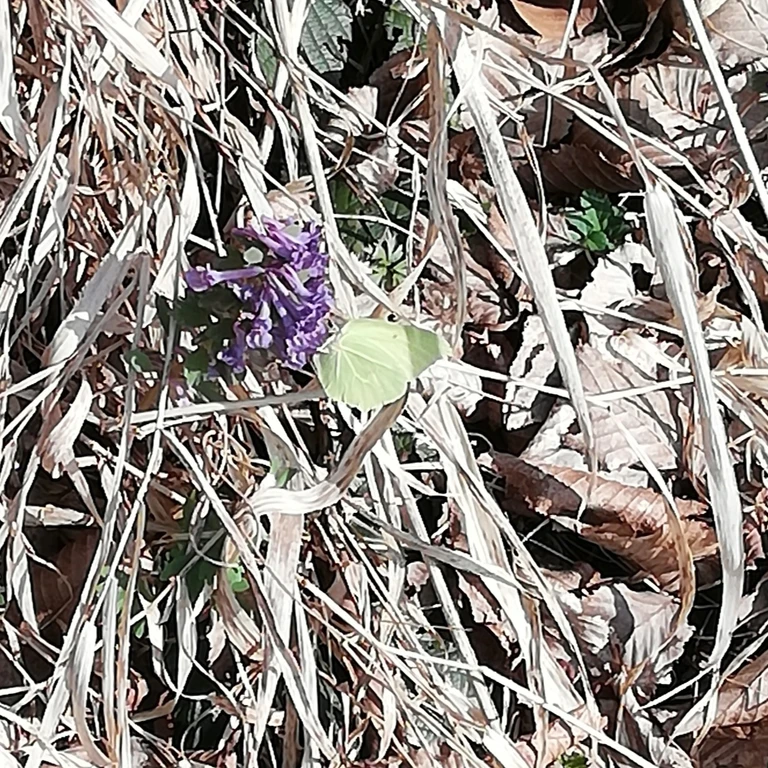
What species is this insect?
Gonepteryx rhamni
